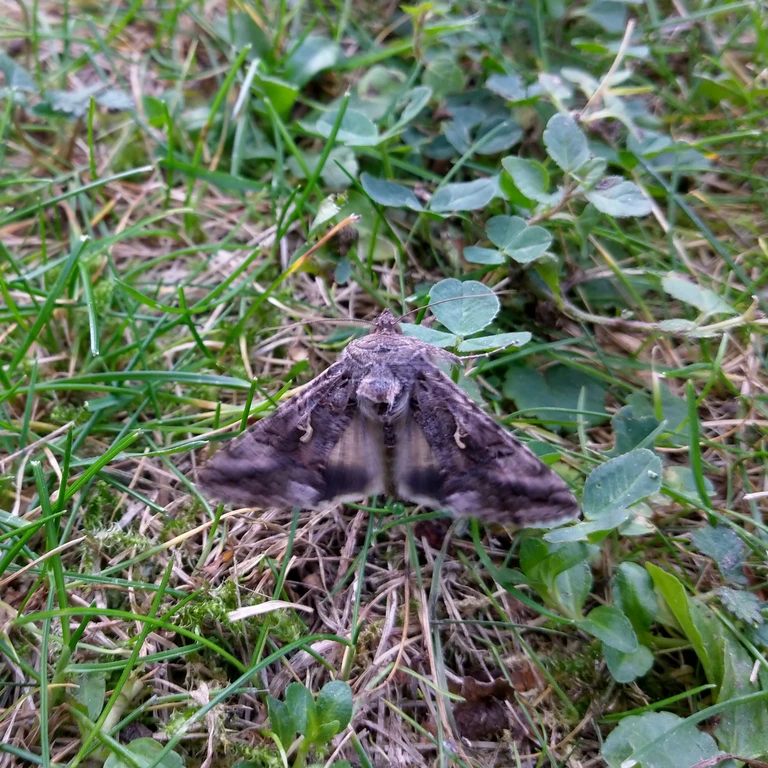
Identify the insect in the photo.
Autographa gamma
